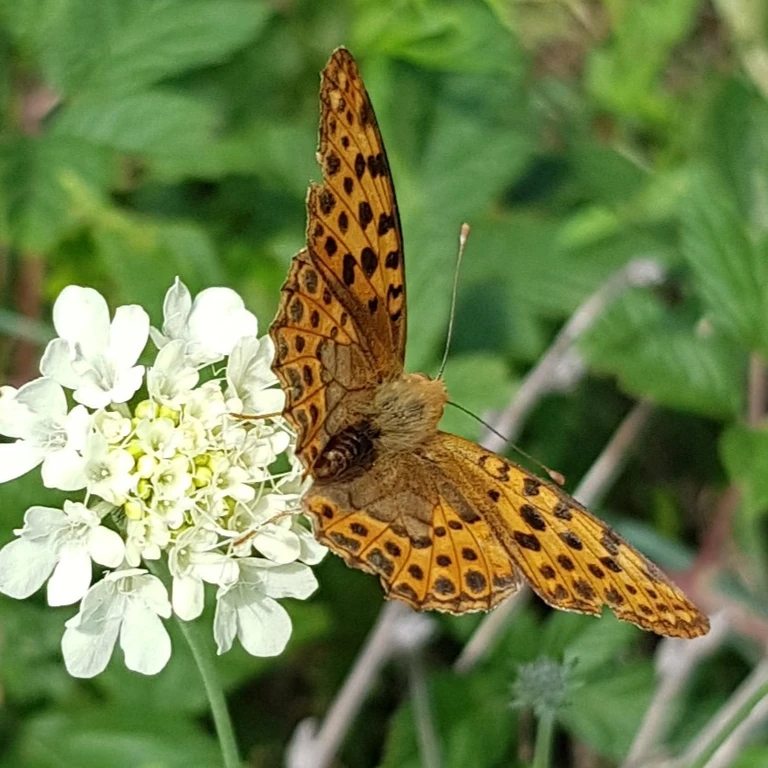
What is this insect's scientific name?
Issoria lathonia
